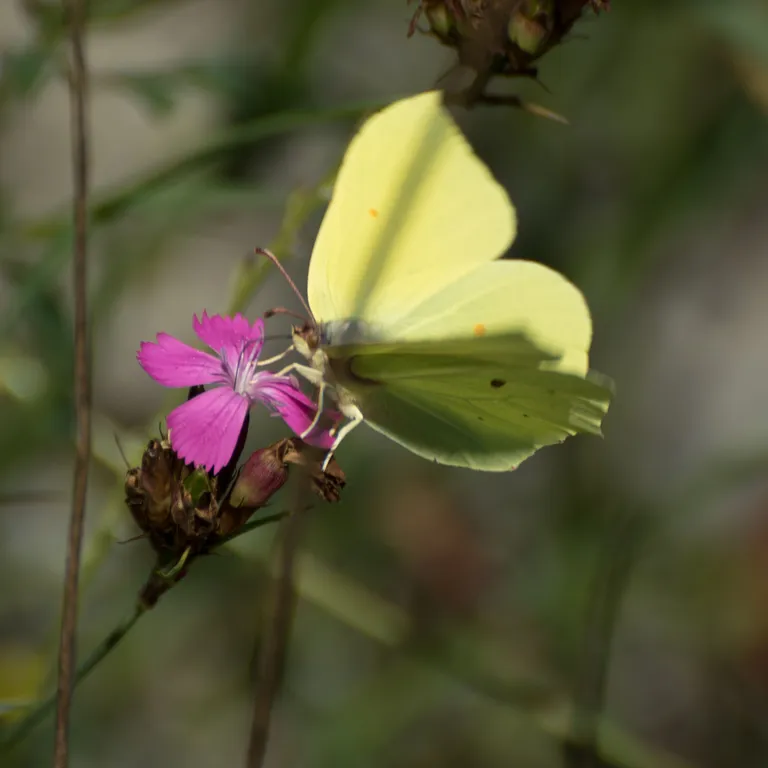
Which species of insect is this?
Gonepteryx rhamni
